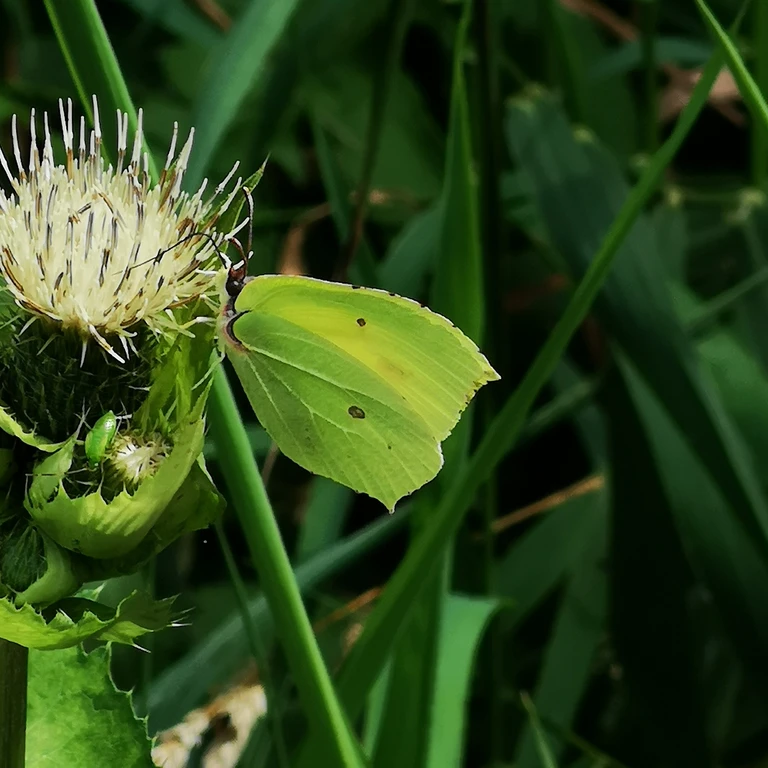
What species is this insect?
Gonepteryx rhamni
